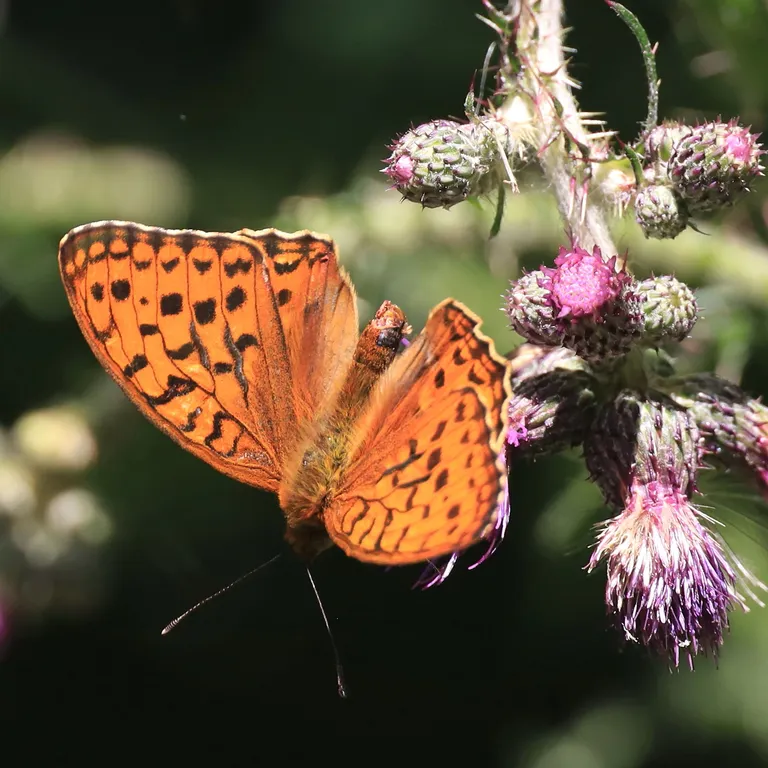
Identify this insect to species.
Fabriciana adippe
